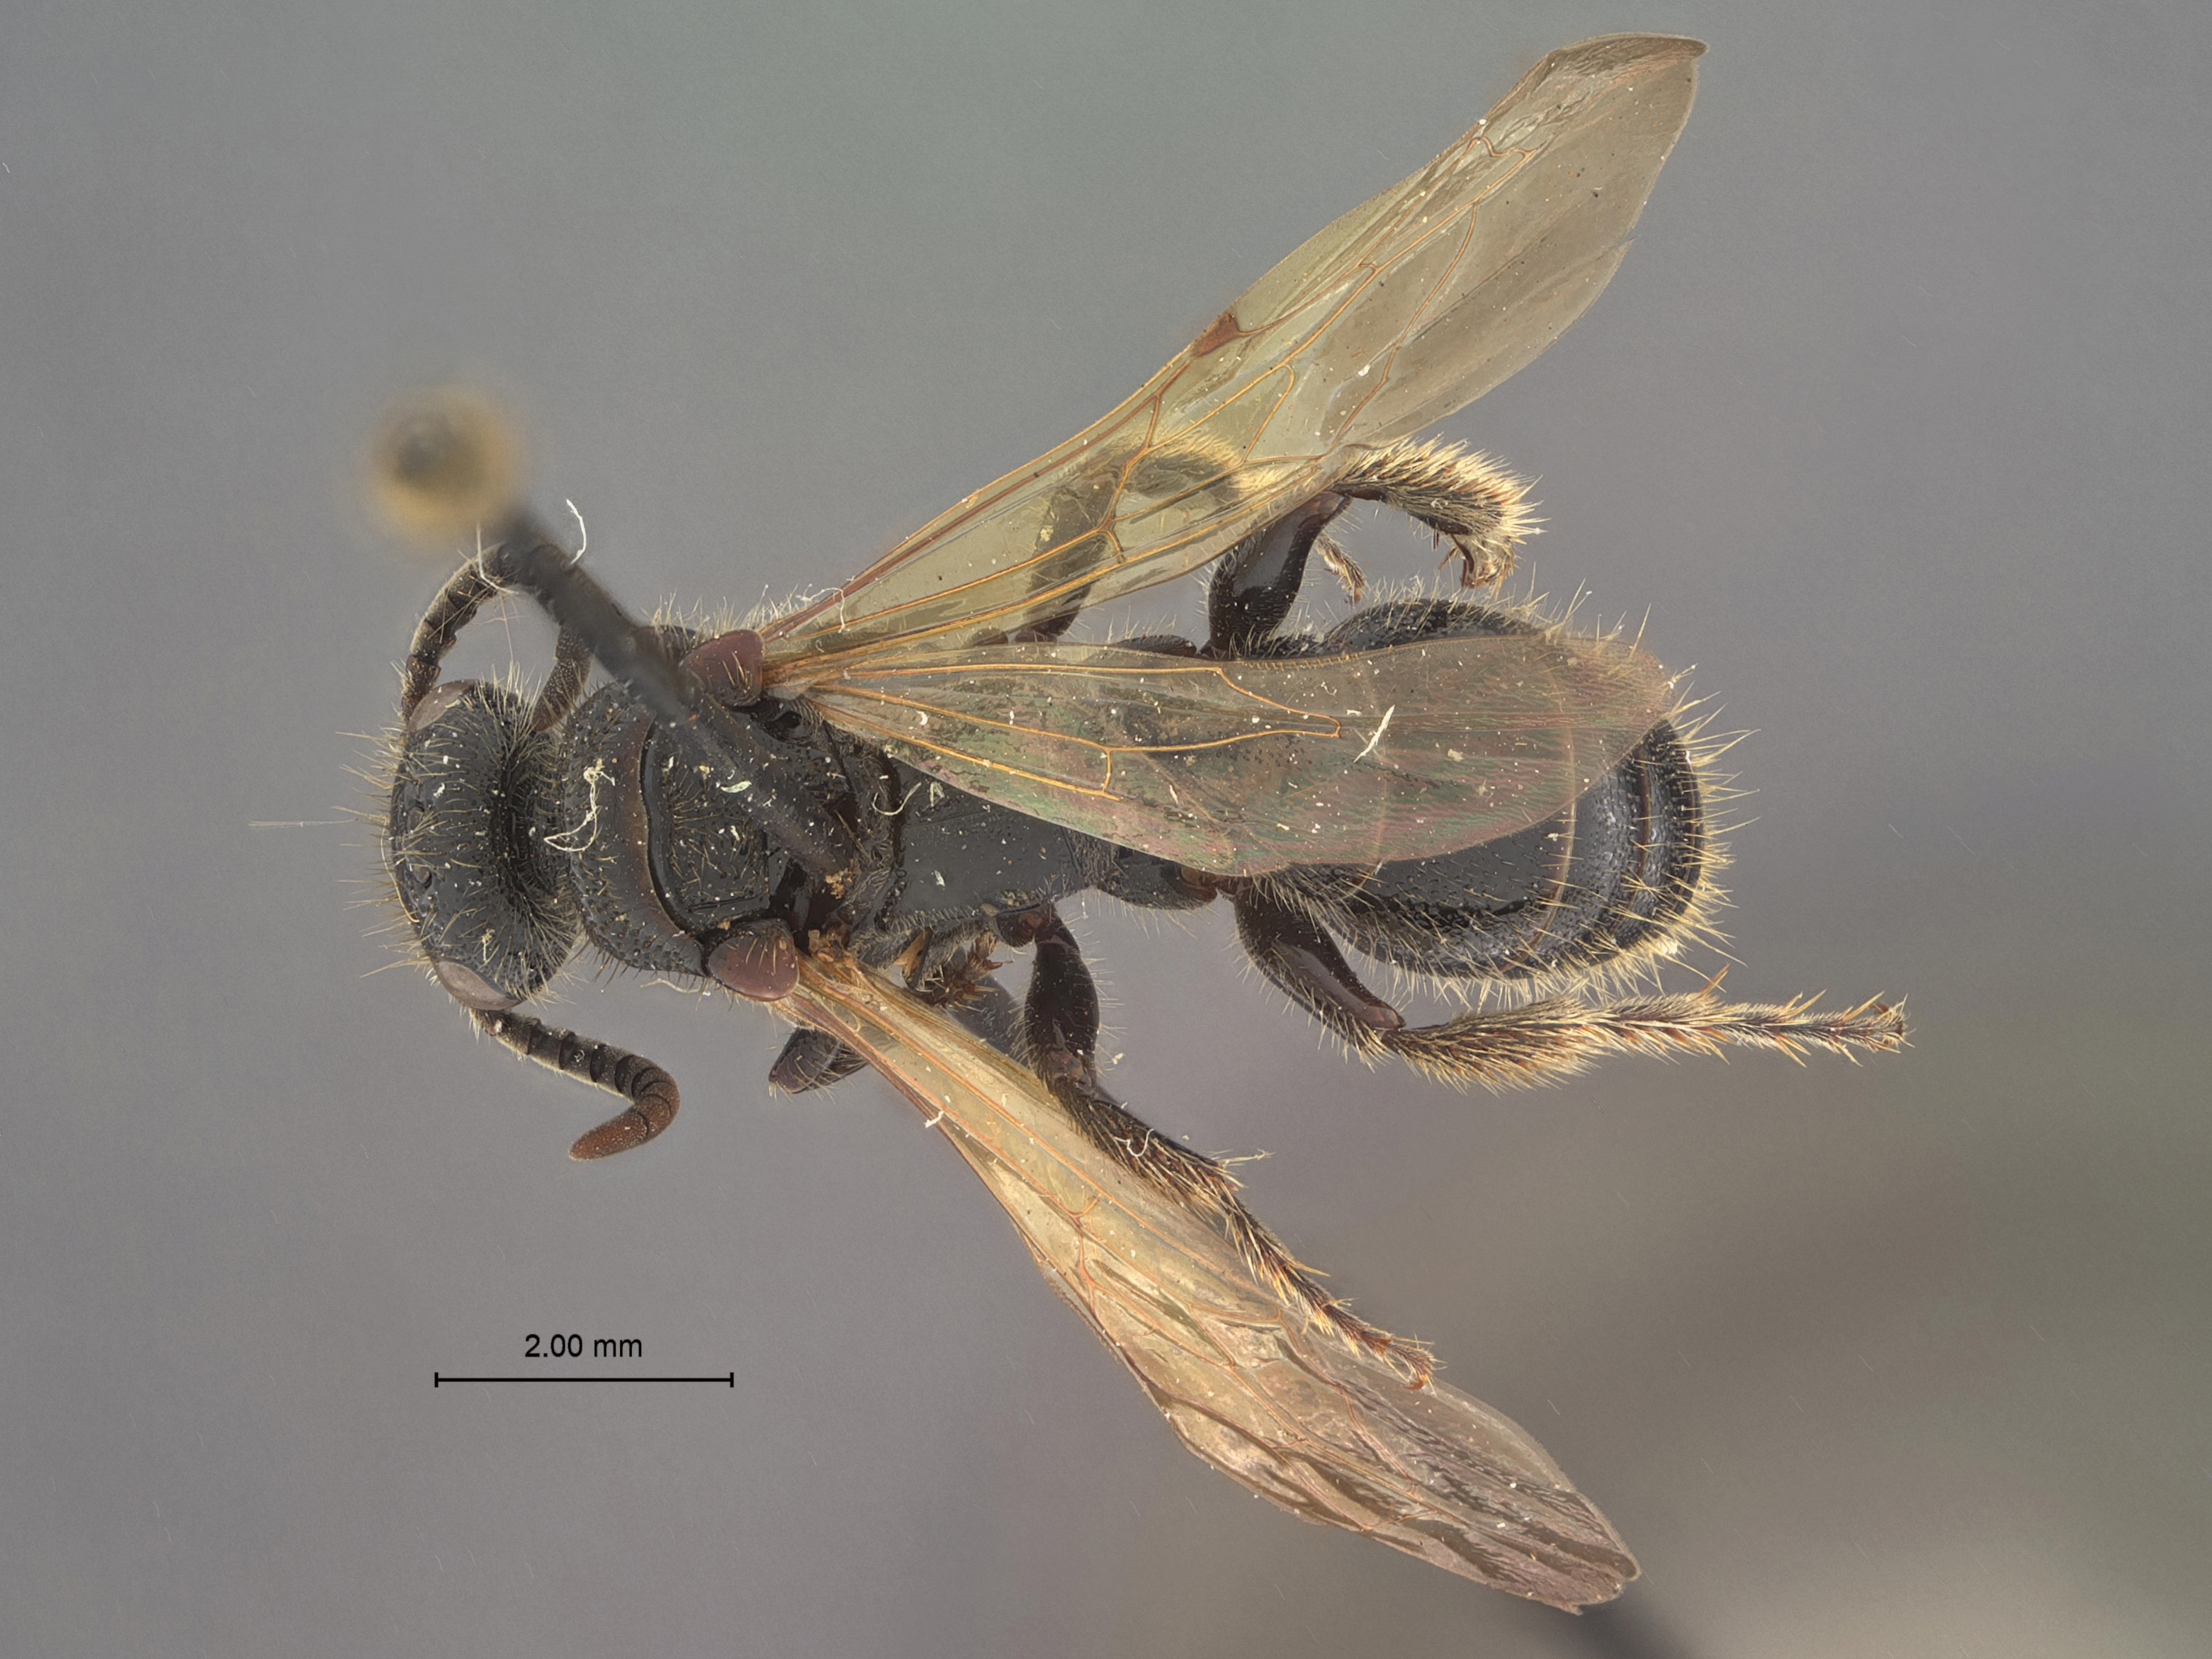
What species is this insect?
Tiphia s-sexta
